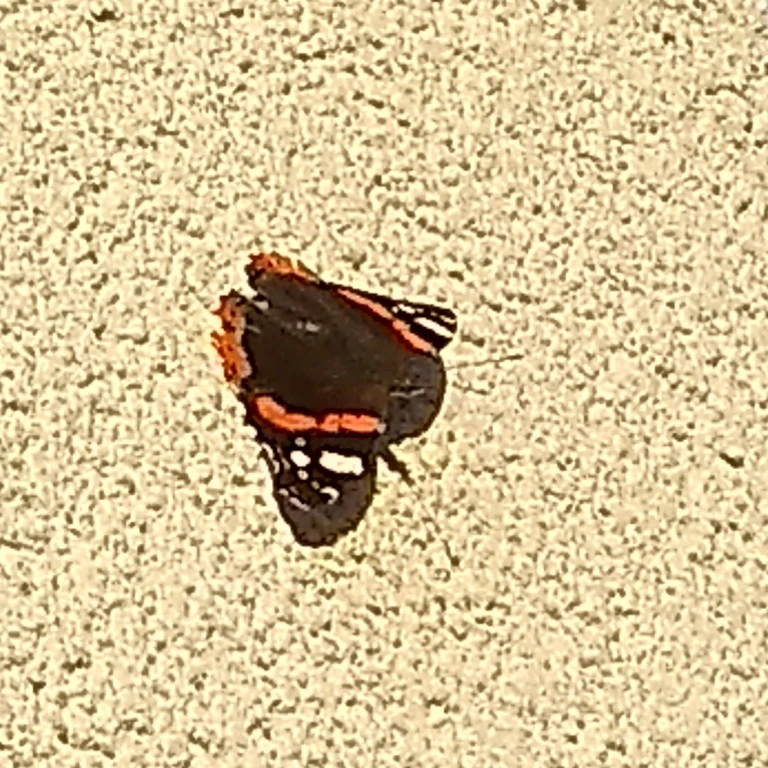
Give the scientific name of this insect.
Vanessa atalanta
